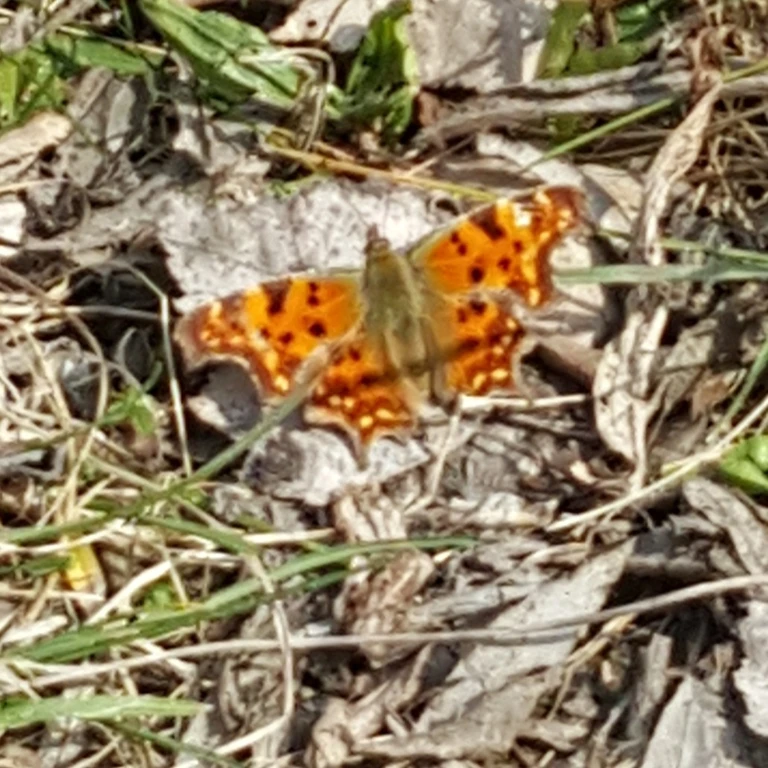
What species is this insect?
Polygonia c-album
